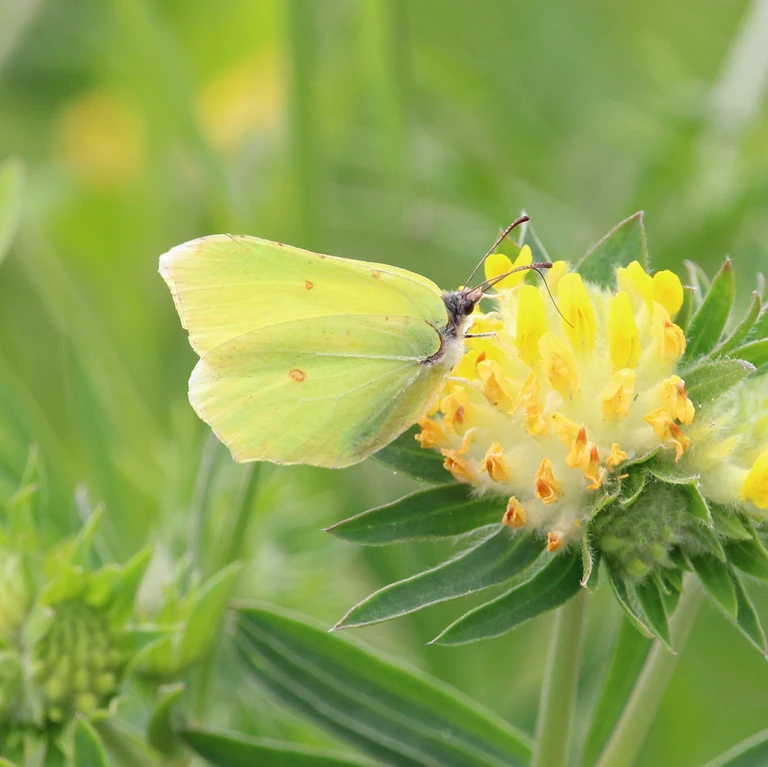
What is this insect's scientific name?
Gonepteryx rhamni
